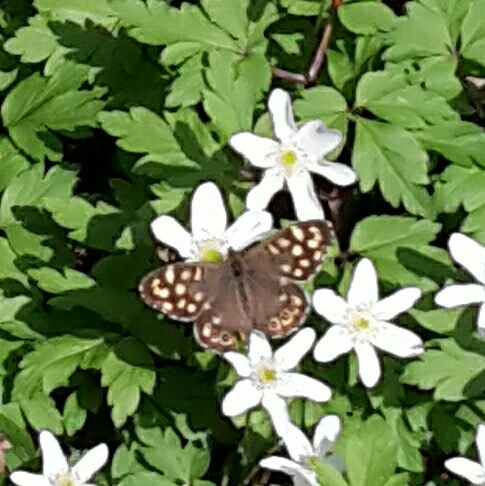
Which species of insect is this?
Pararge aegeria
